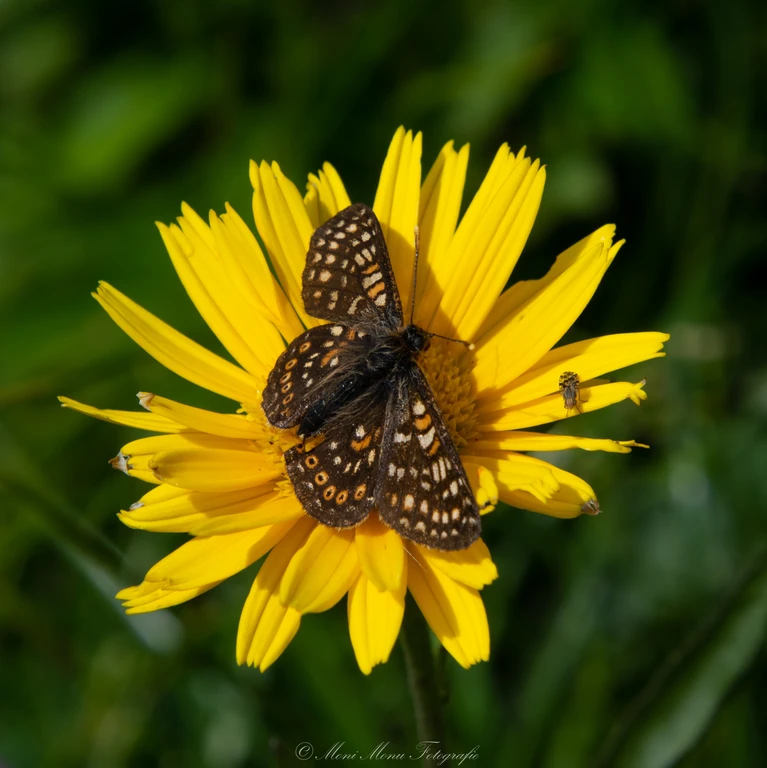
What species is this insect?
Euphydryas aurinia
